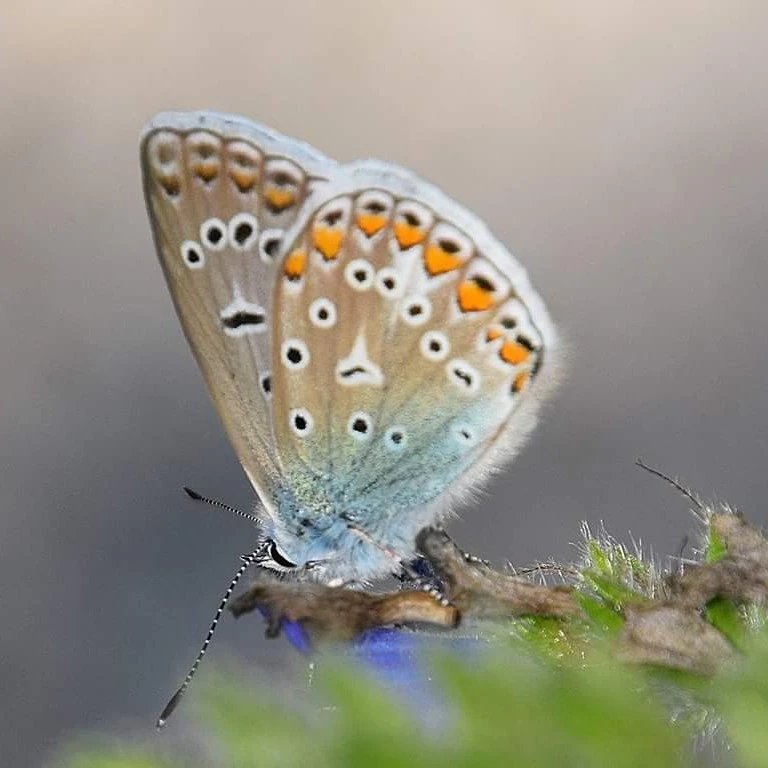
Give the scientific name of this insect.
Polyommatus icarus
